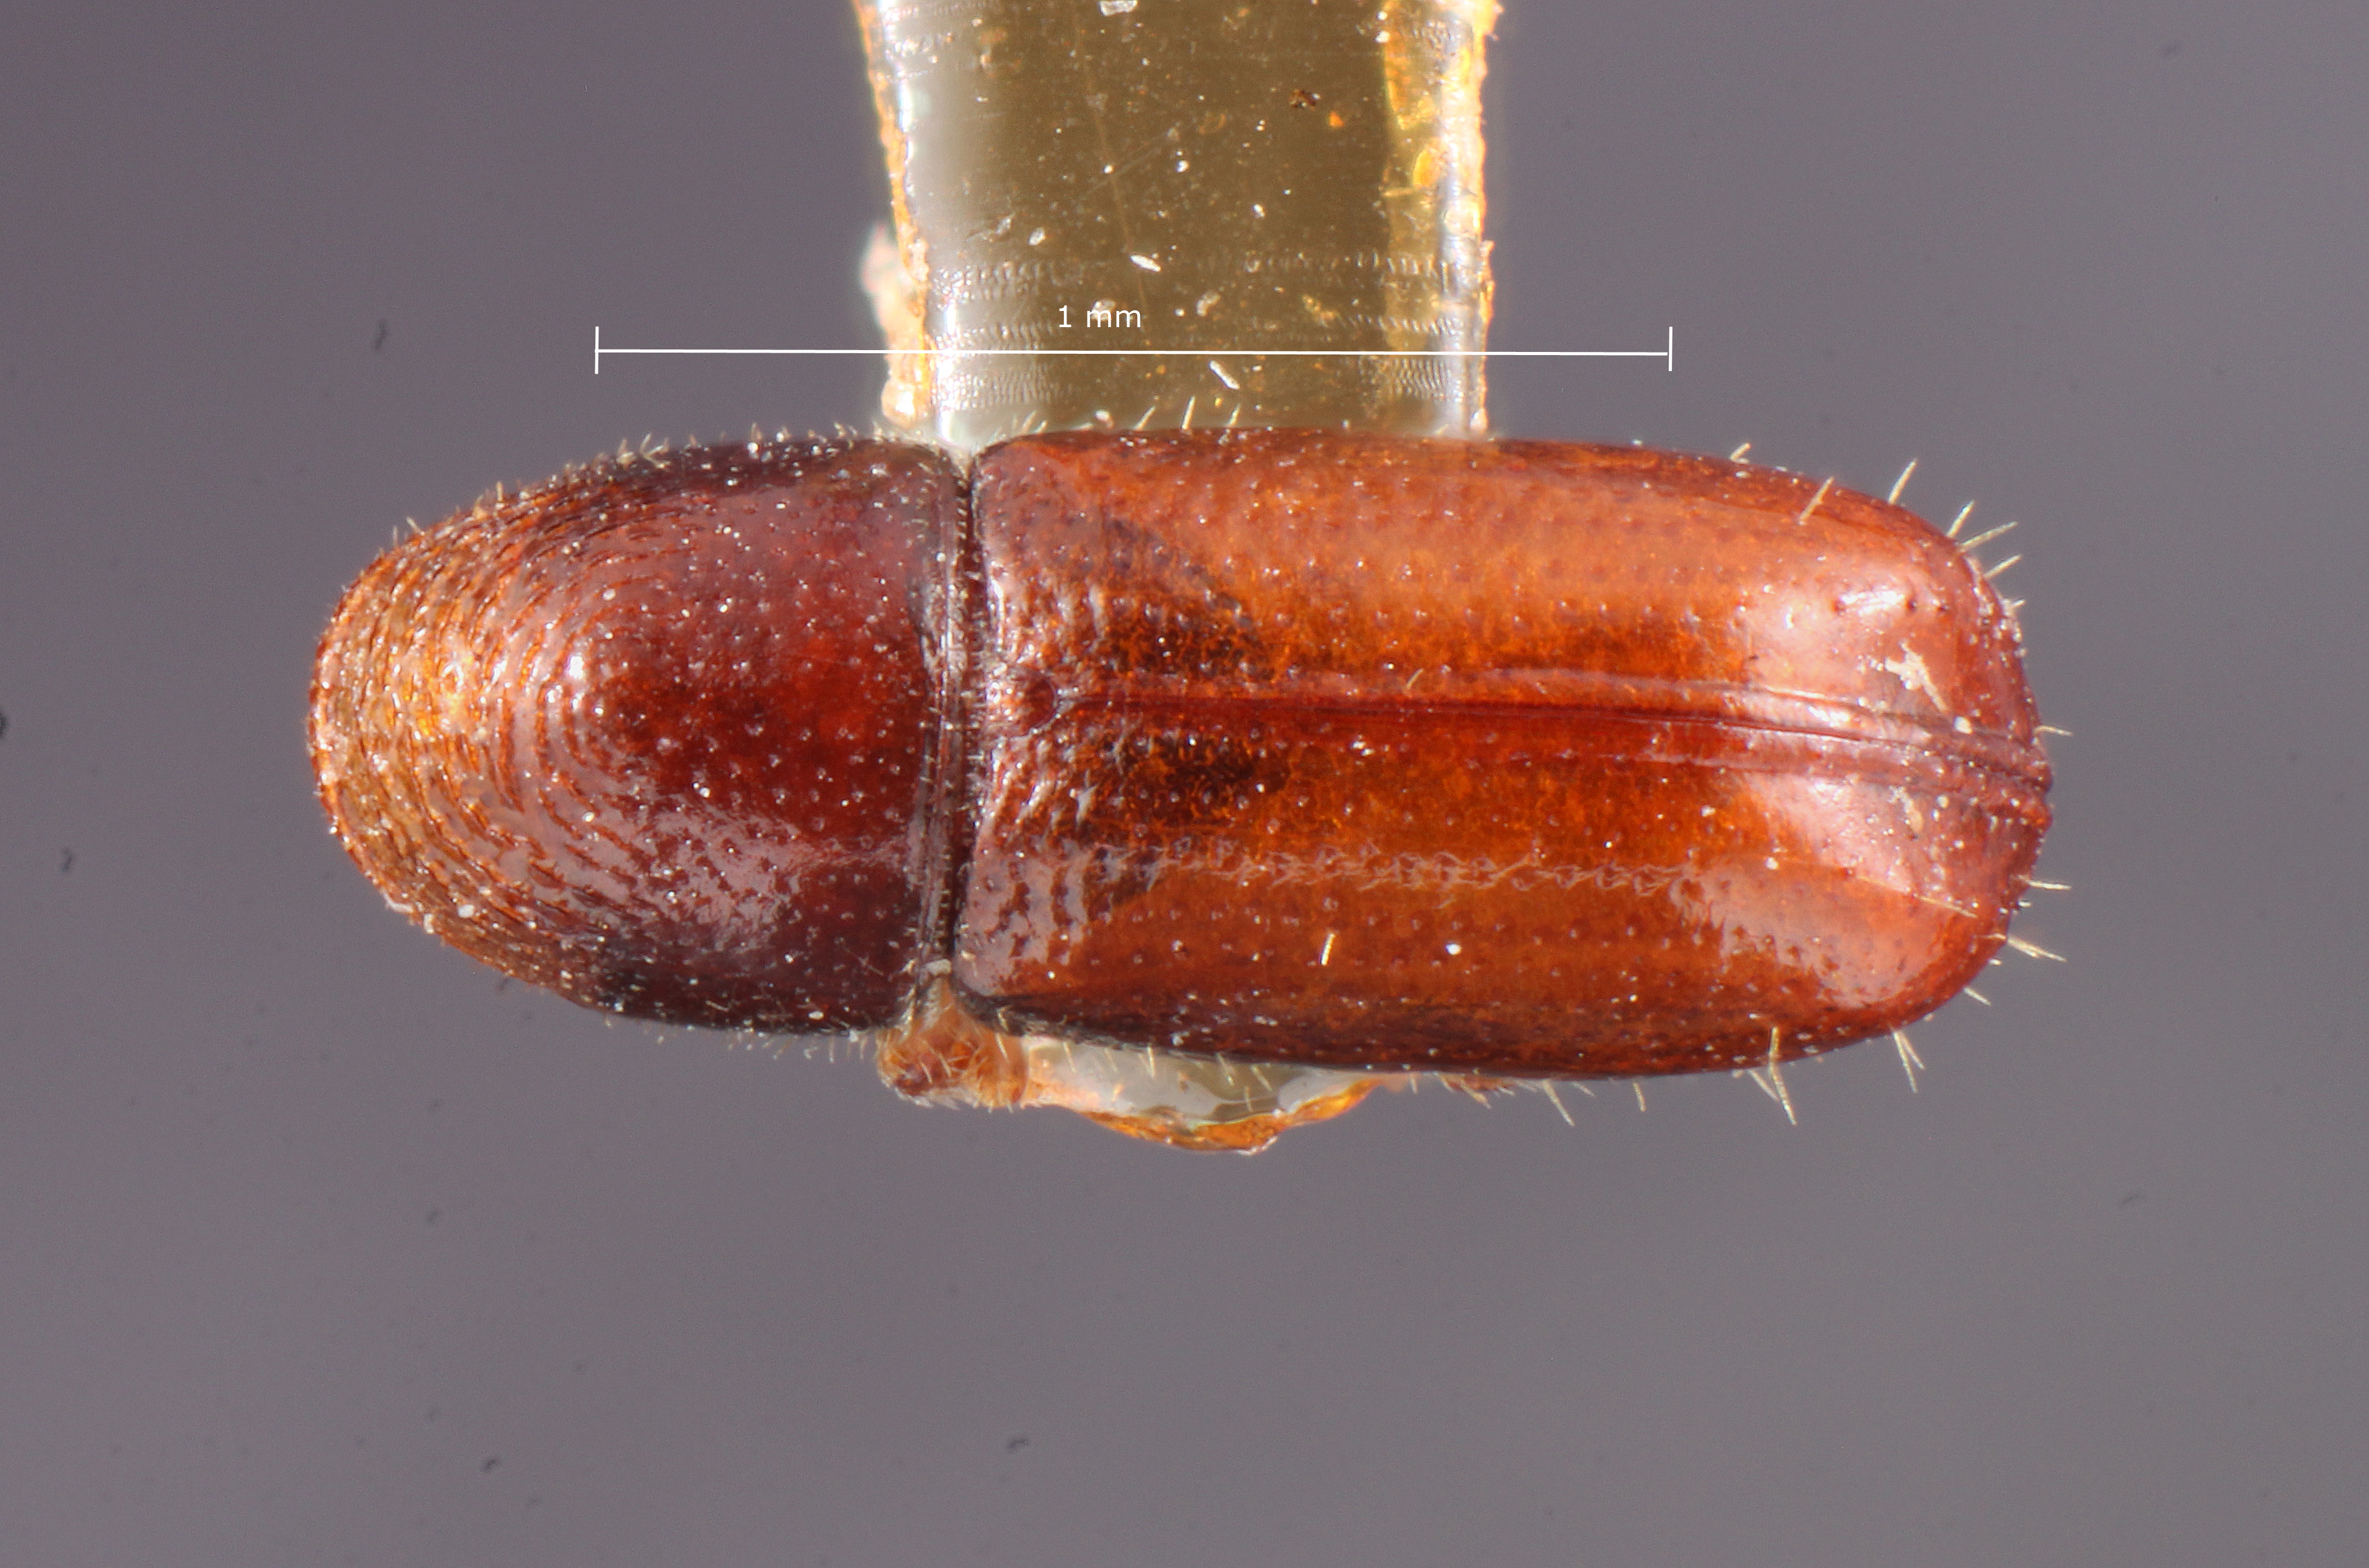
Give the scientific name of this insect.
Pityophthorus shepardi
